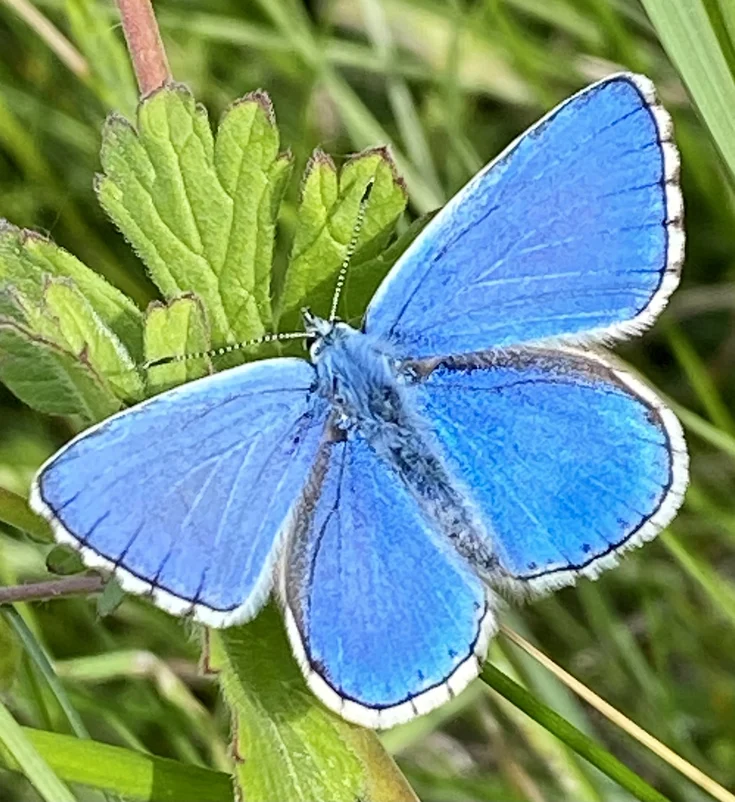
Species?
Lysandra bellargus
